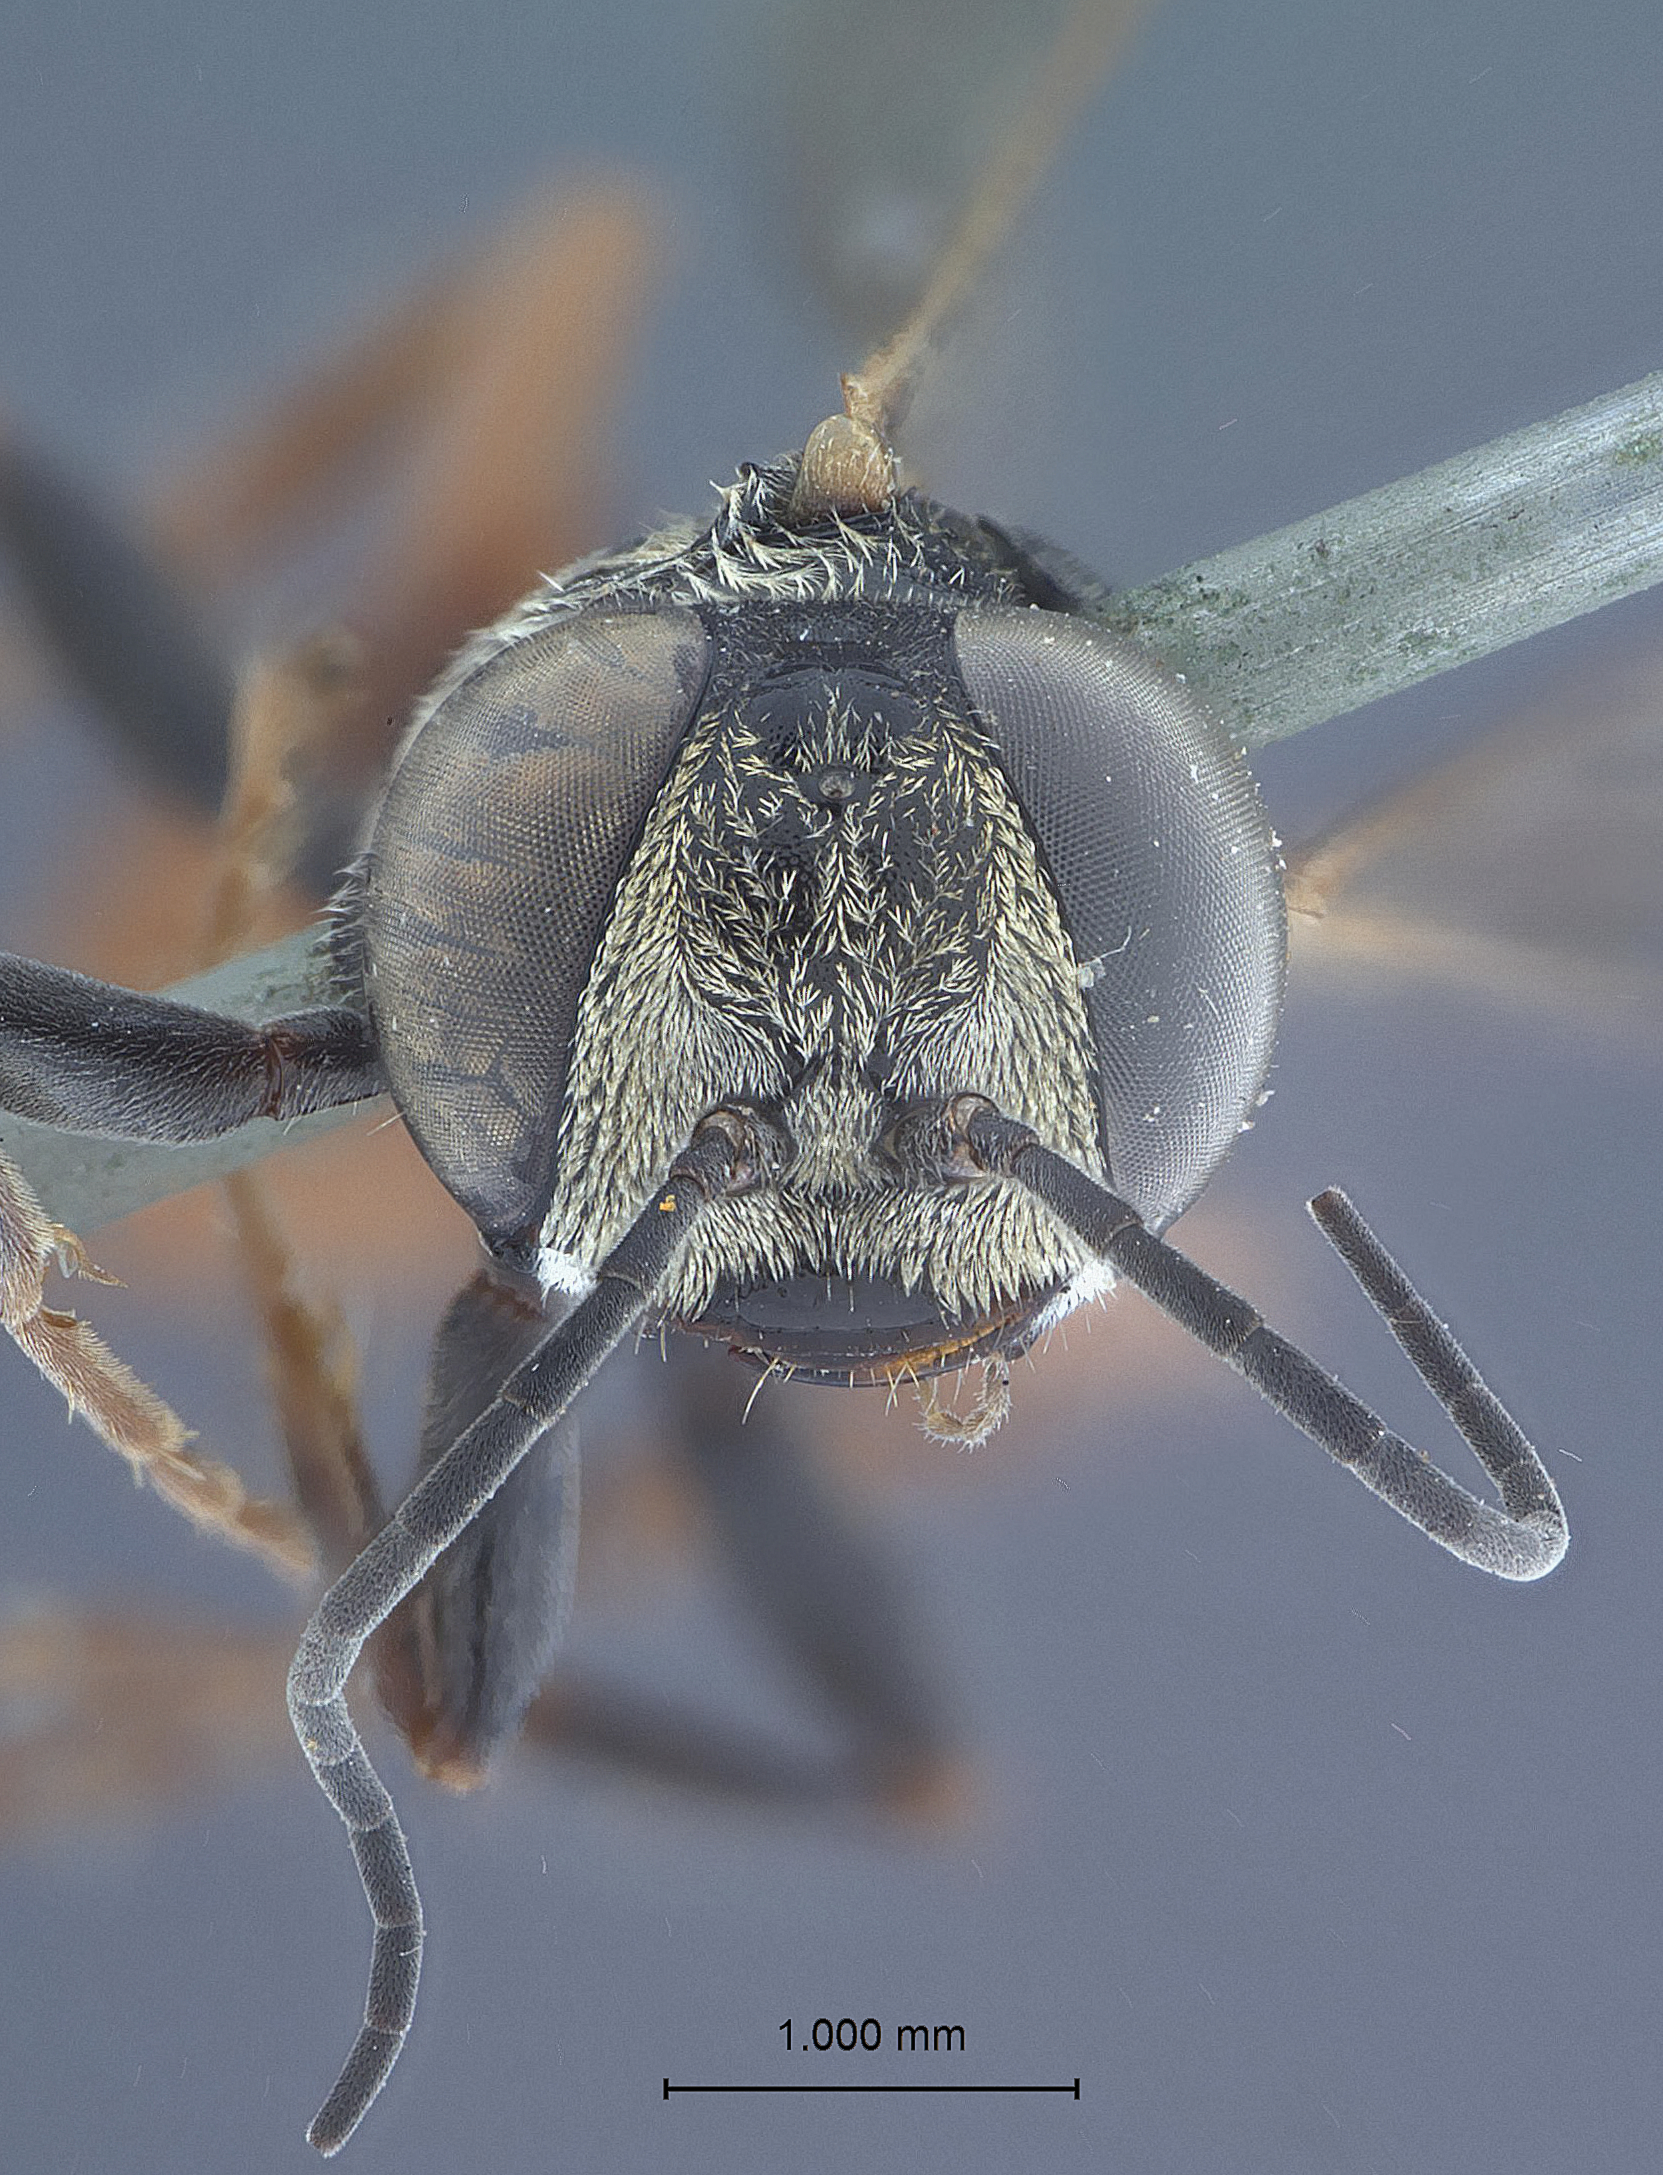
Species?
Tachysphex nonakai
